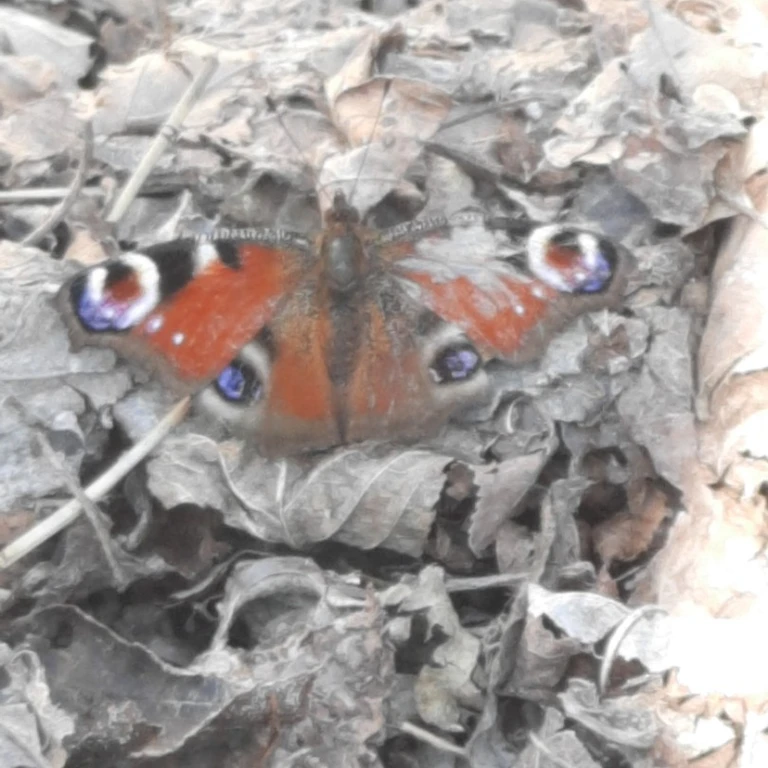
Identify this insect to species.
Aglais io
